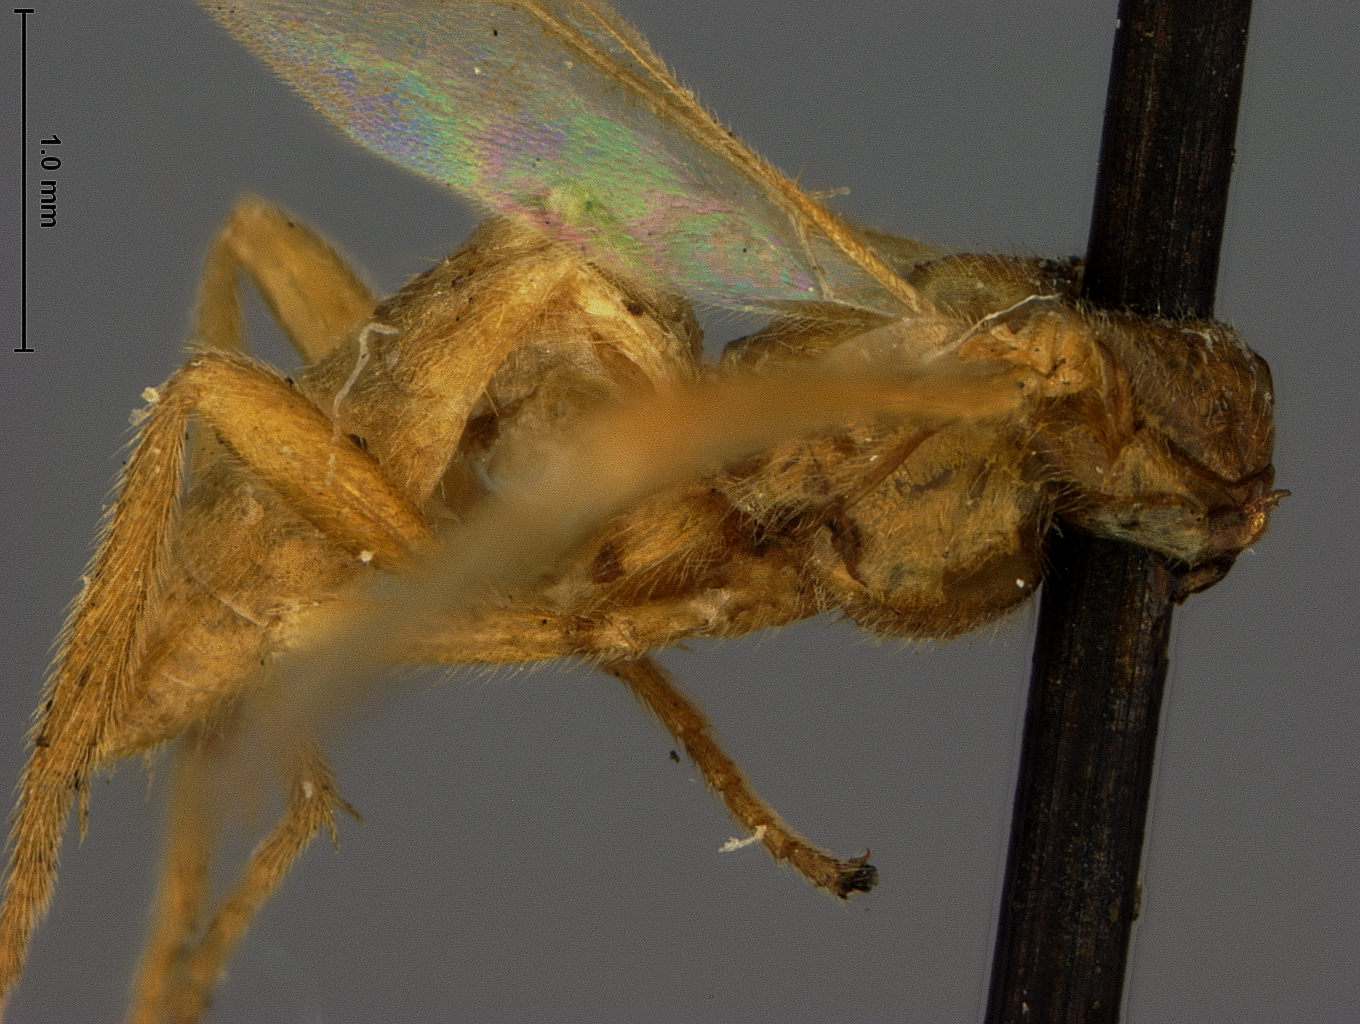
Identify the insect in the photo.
Aphrastobracon flavippennis
